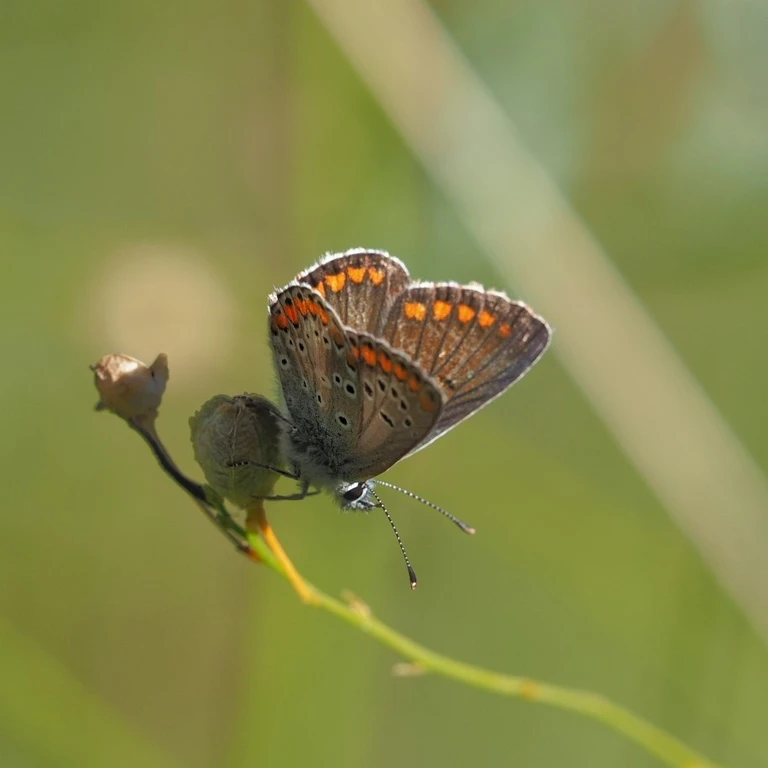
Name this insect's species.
Aricia agestis/artaxerxes
